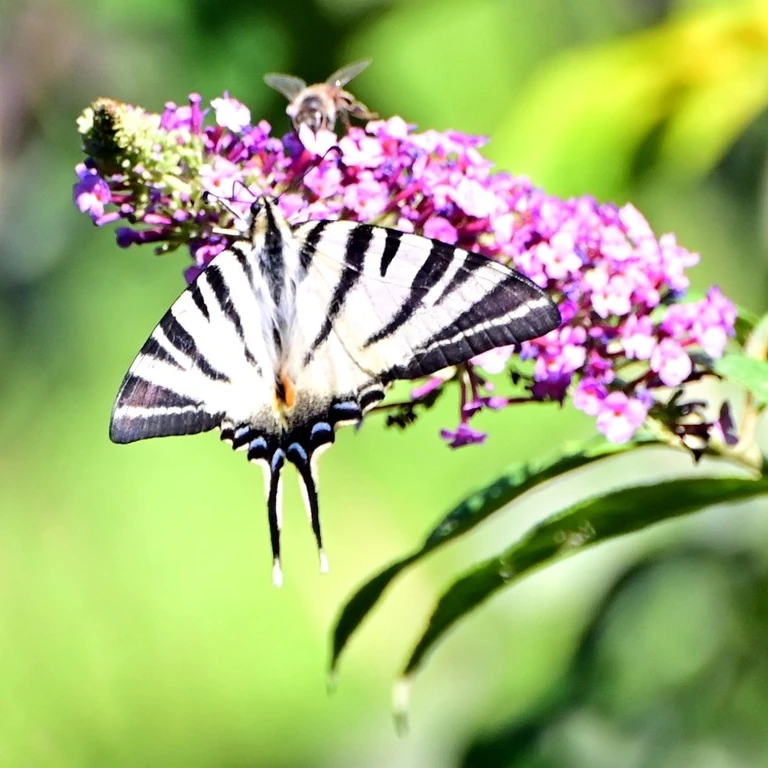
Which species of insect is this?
Iphiclides podalirius
